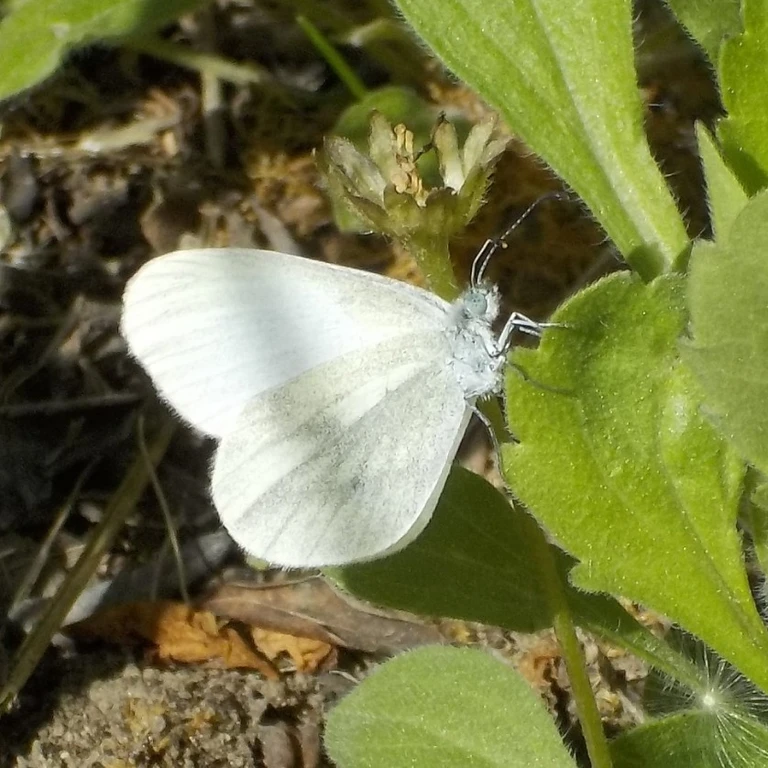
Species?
Leptidea sinapis/juvernica
